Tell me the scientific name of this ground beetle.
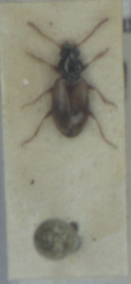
Bembidion ephippium
